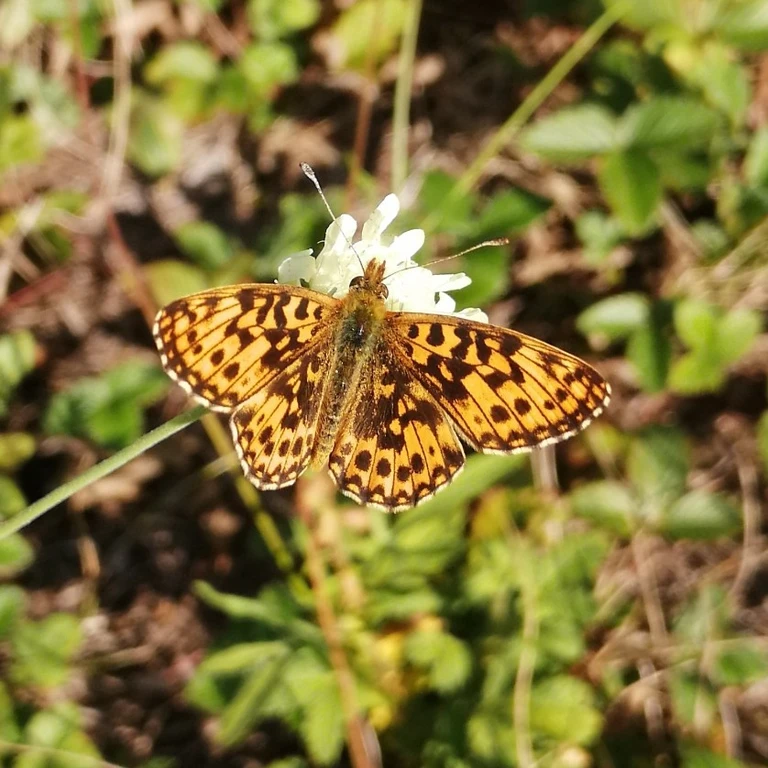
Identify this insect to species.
Boloria dia
